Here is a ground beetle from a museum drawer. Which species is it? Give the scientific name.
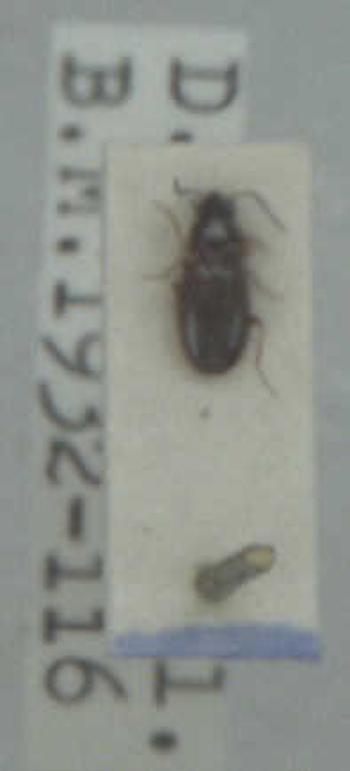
Bembidion obtusum
